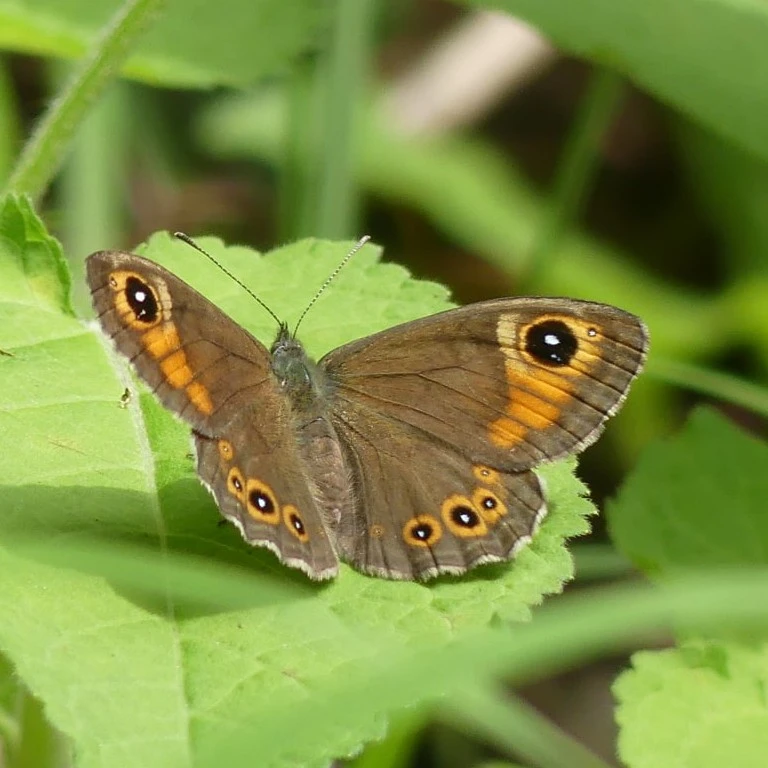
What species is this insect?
Lasiommata maera (also Pararge maera)
